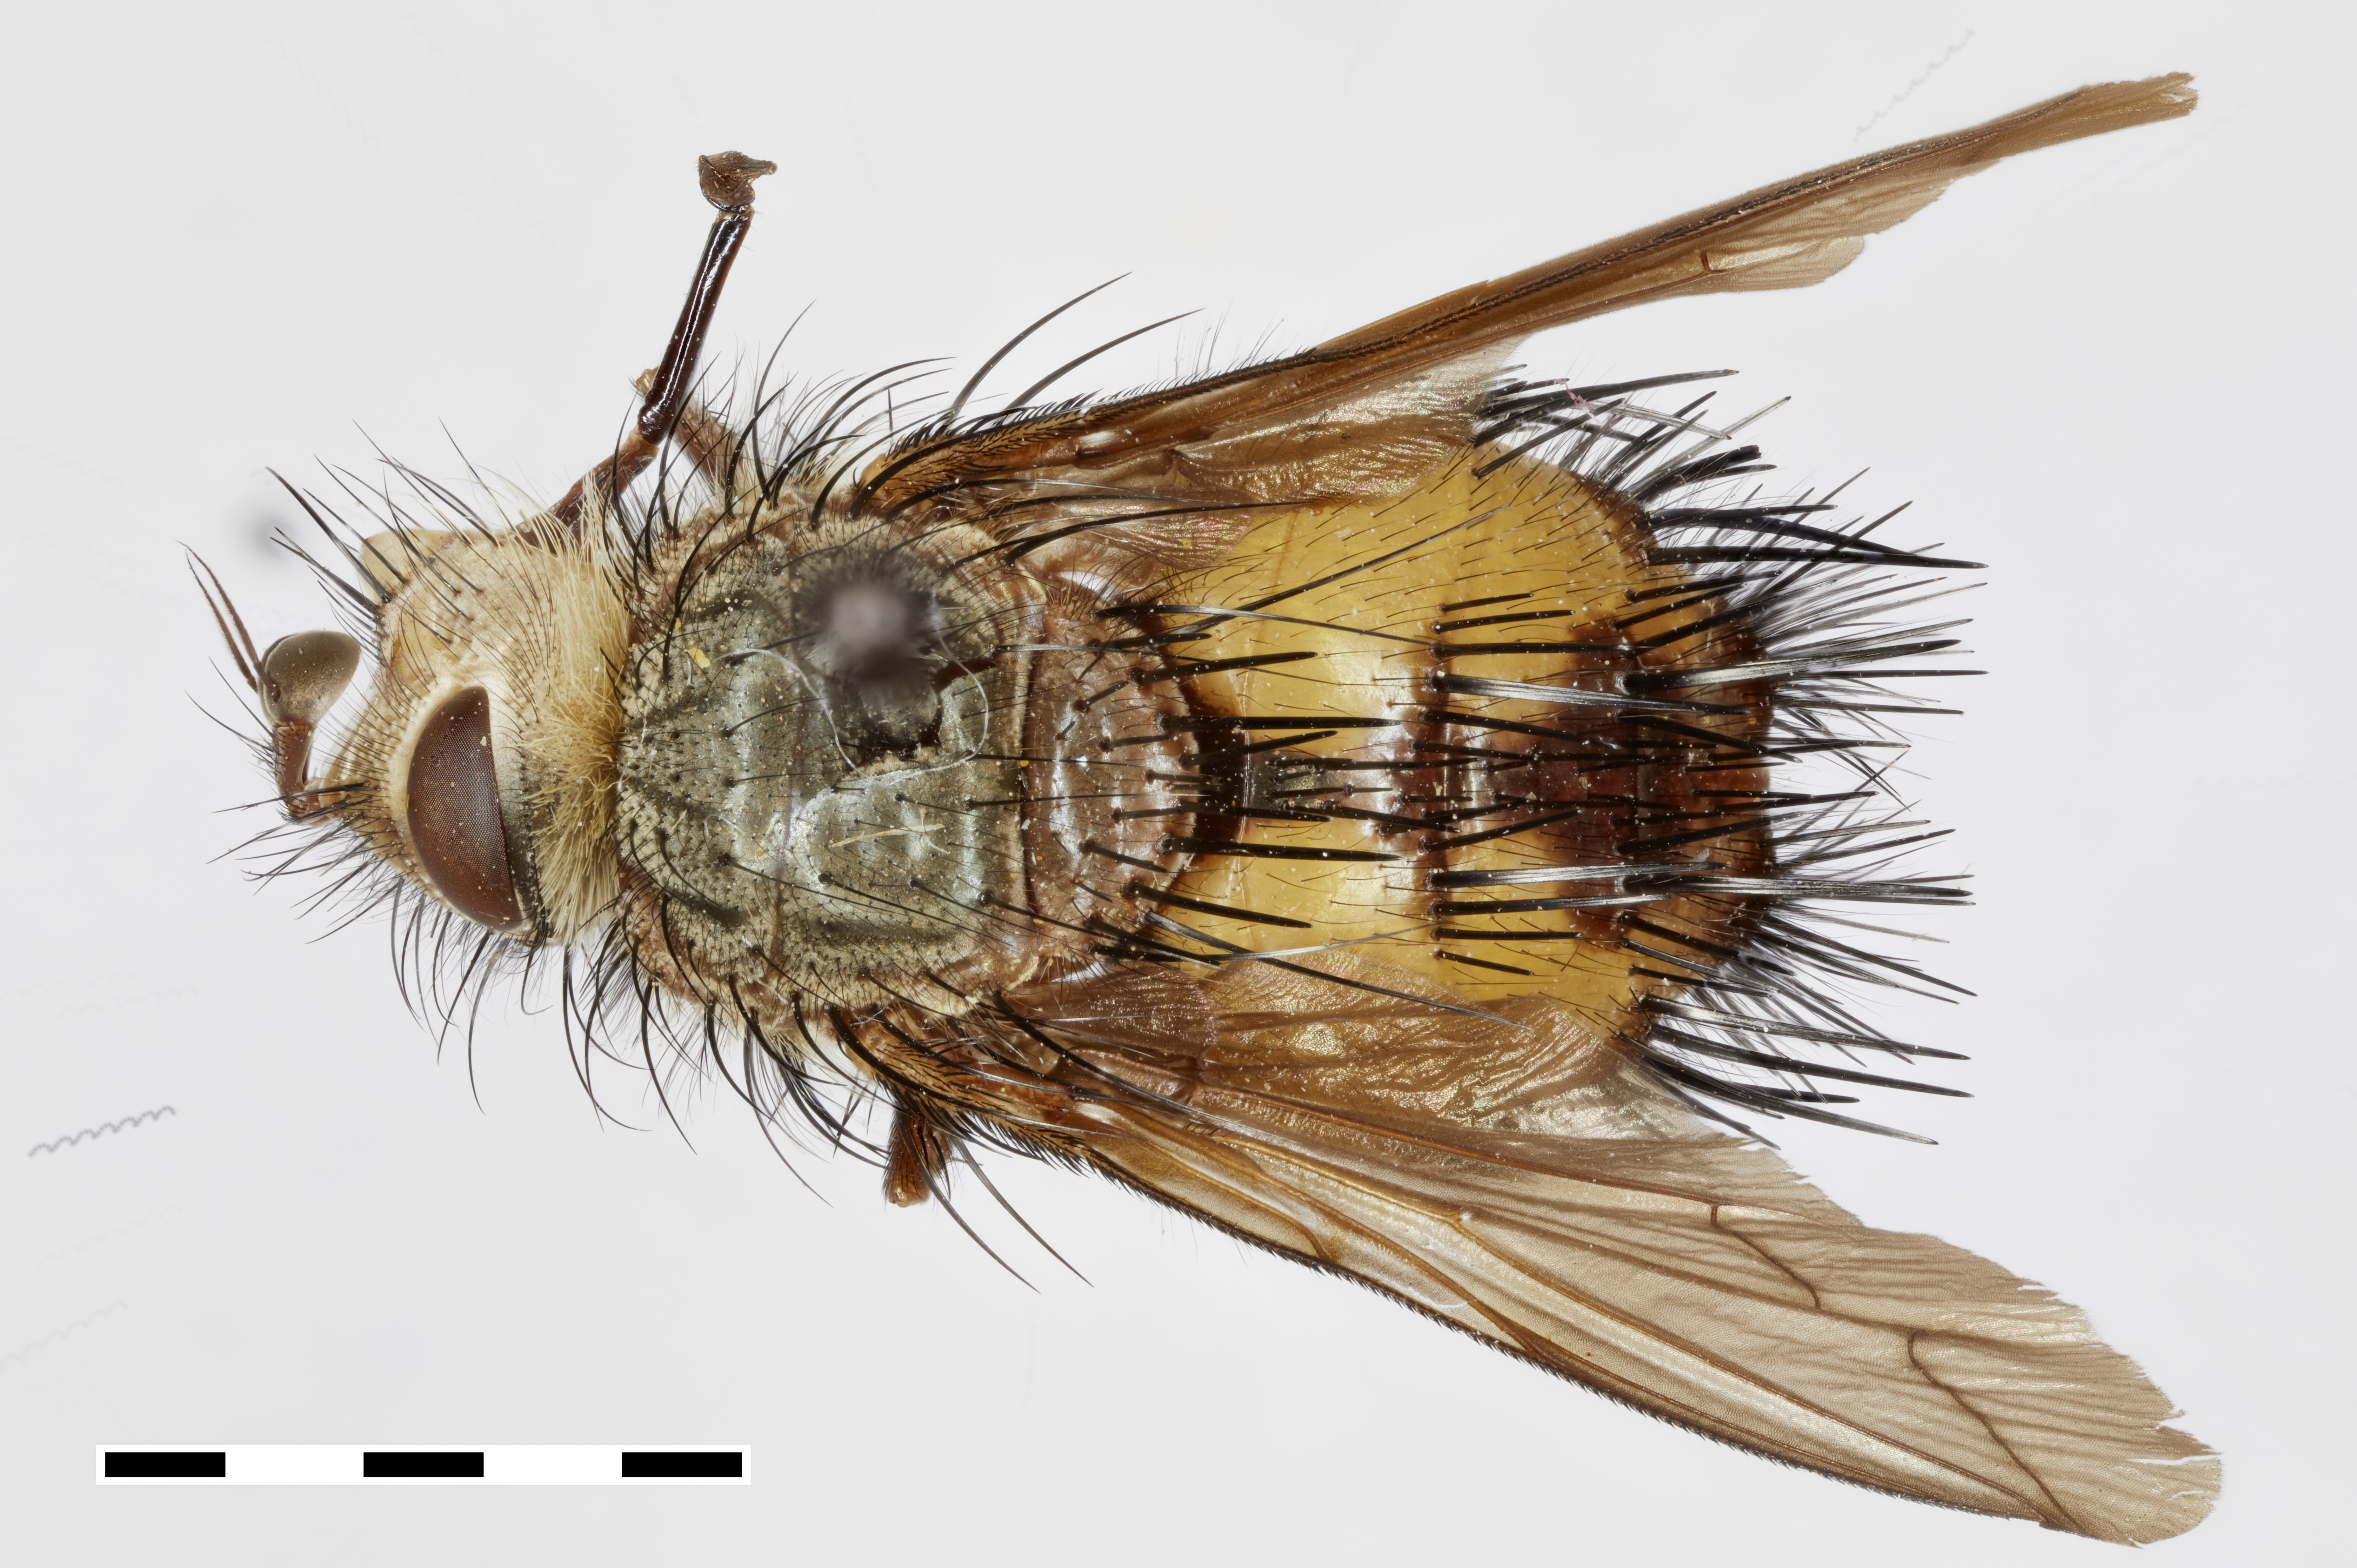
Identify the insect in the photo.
Pictoepalpus clarus
